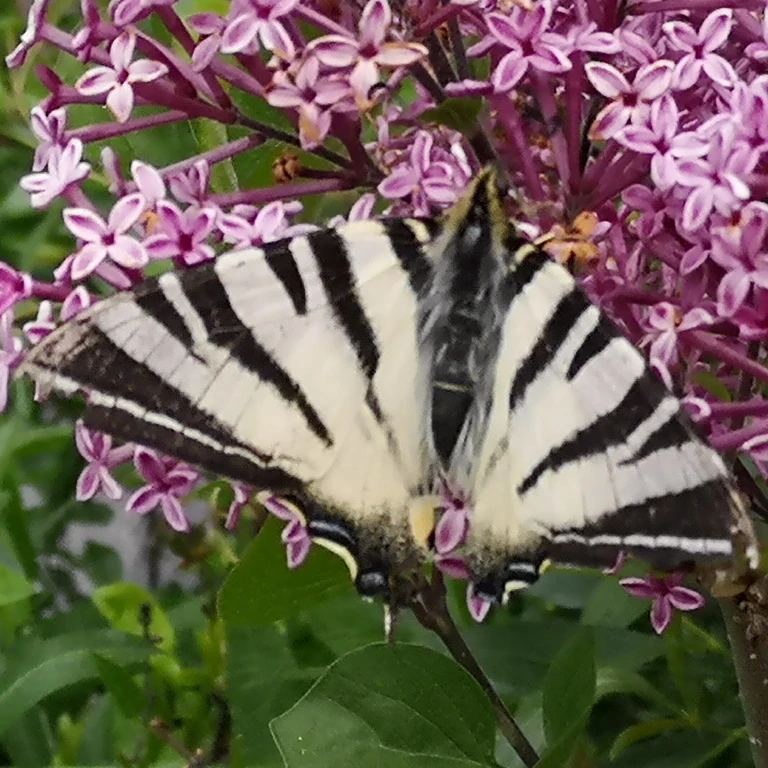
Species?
Iphiclides podalirius
